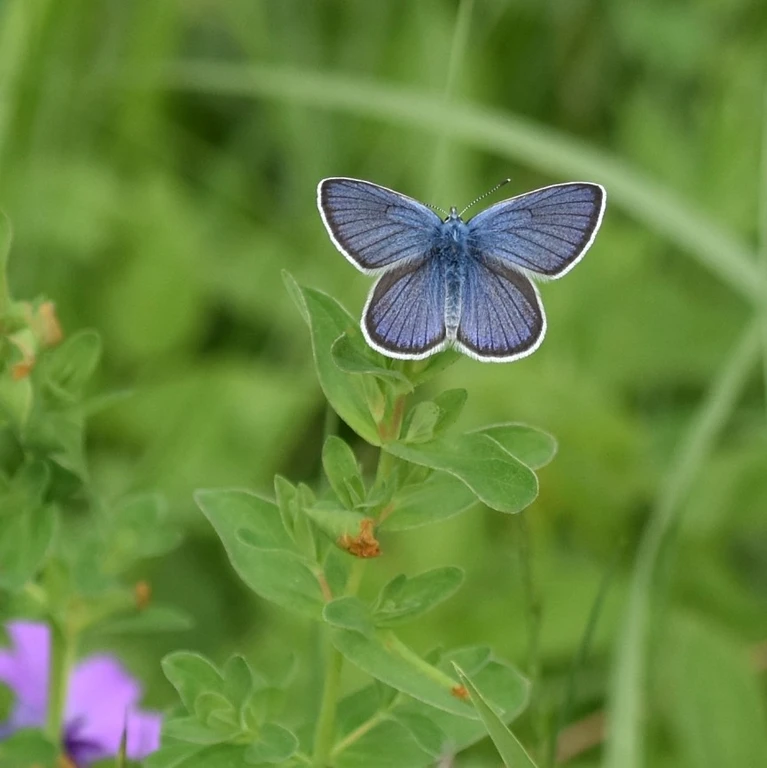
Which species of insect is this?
Cyaniris semiargus
